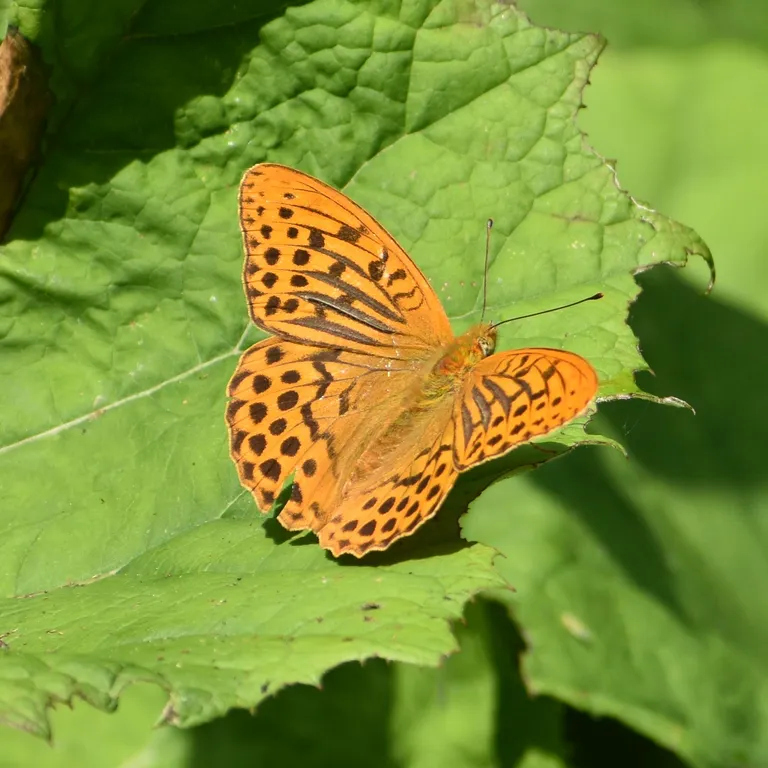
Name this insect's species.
Argynnis paphia
